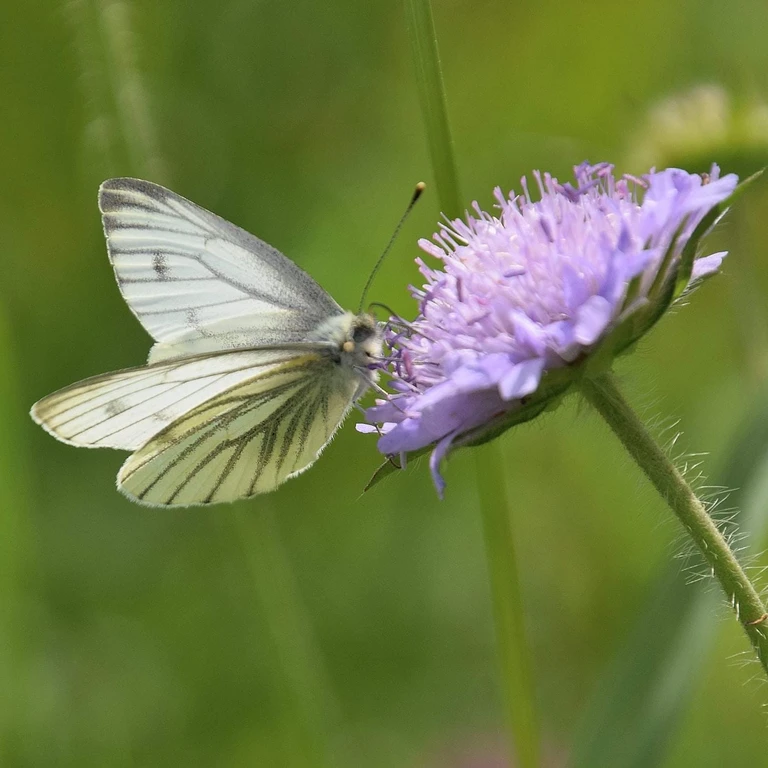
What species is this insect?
Pieris napi
